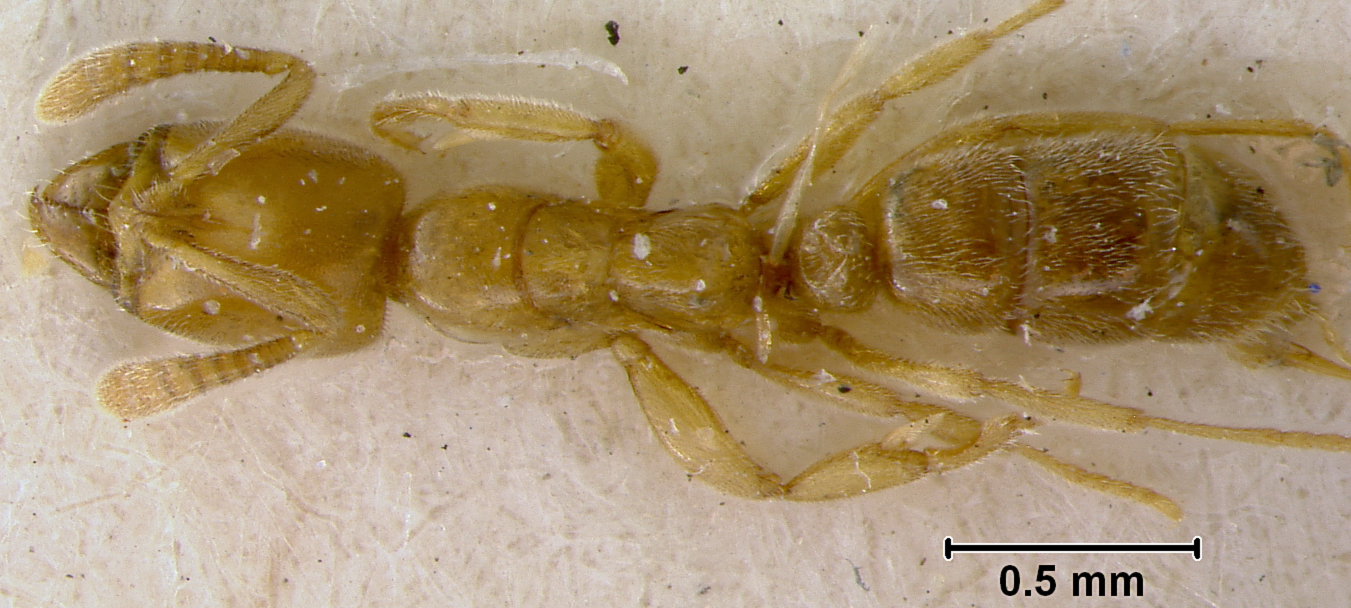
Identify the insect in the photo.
Ponera confinis
